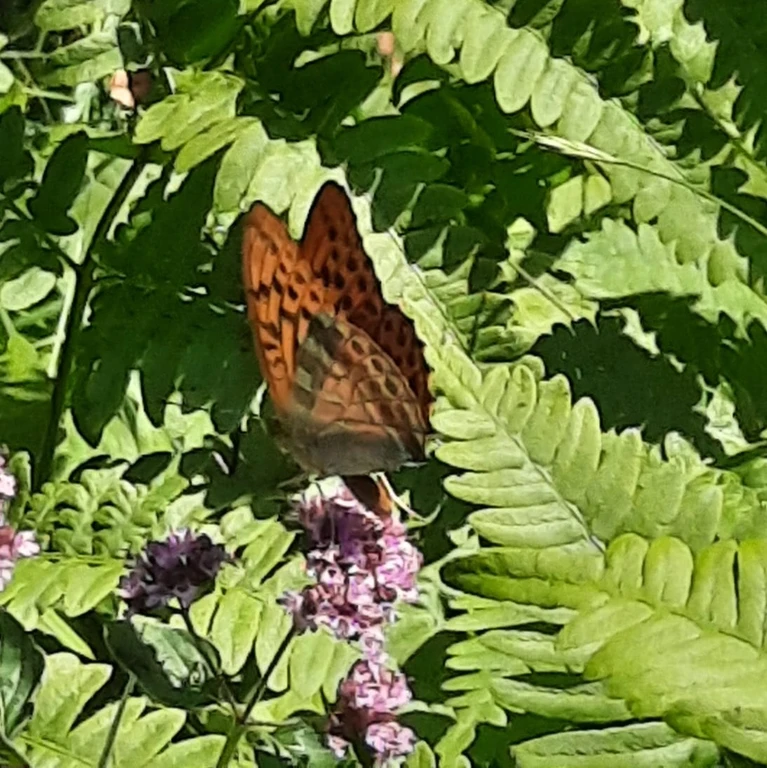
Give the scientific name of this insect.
Argynnis paphia
